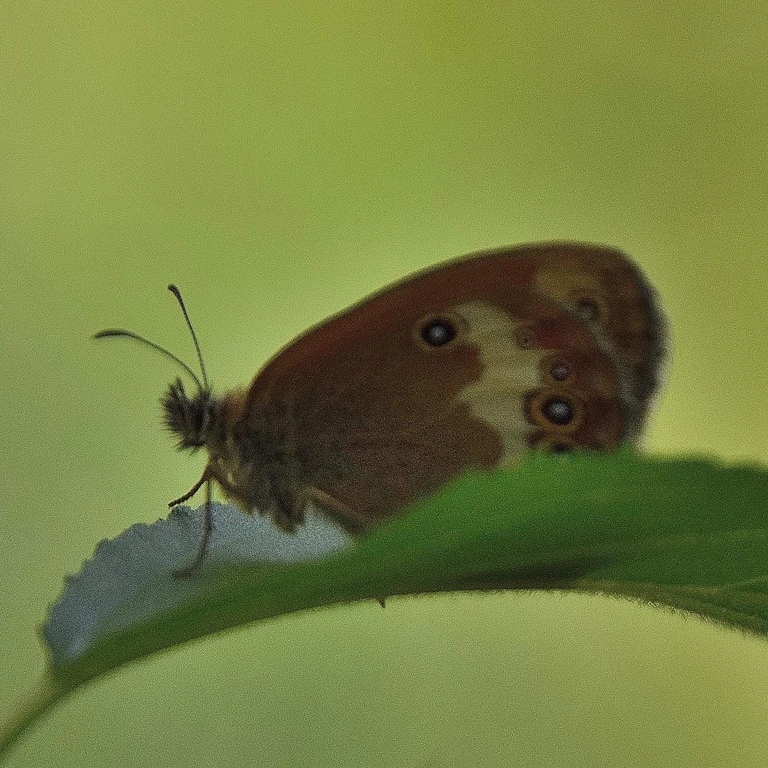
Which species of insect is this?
Coenonympha arcania
